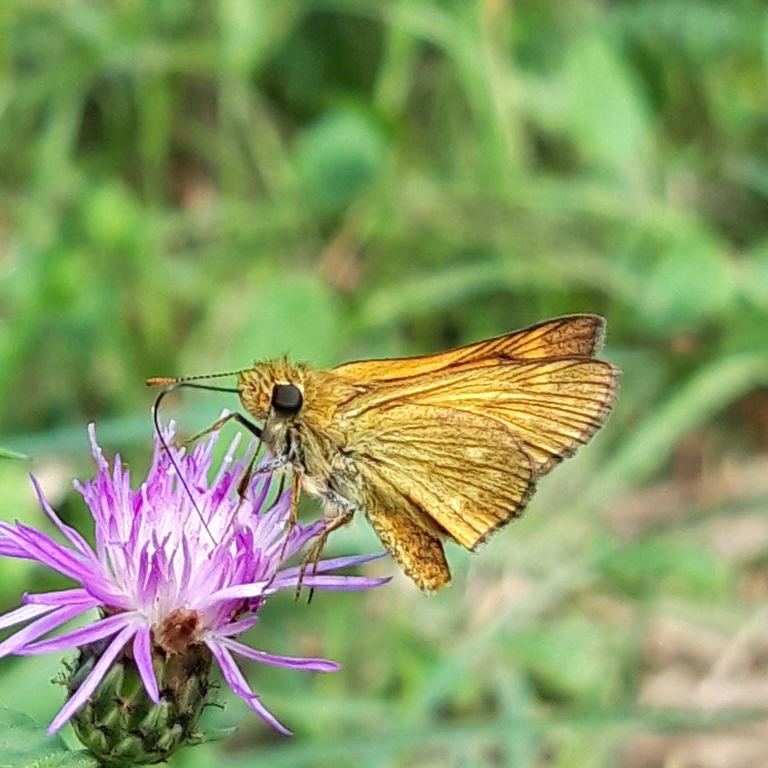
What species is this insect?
Ochlodes sylvanus (also Ochlodes venata)
